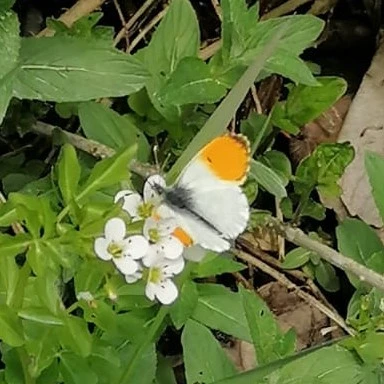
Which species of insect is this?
Anthocharis cardamines
